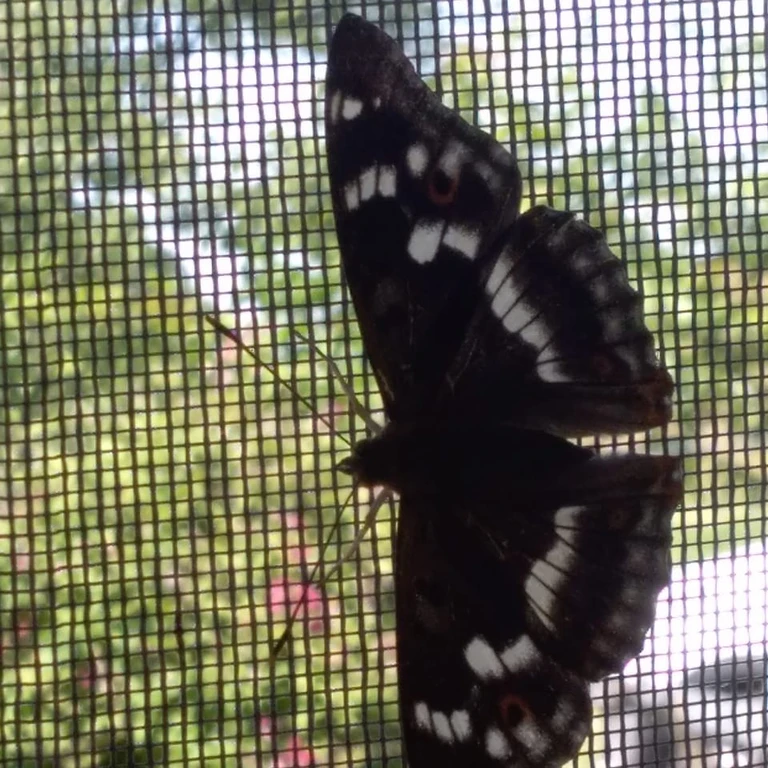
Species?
Apatura ilia
